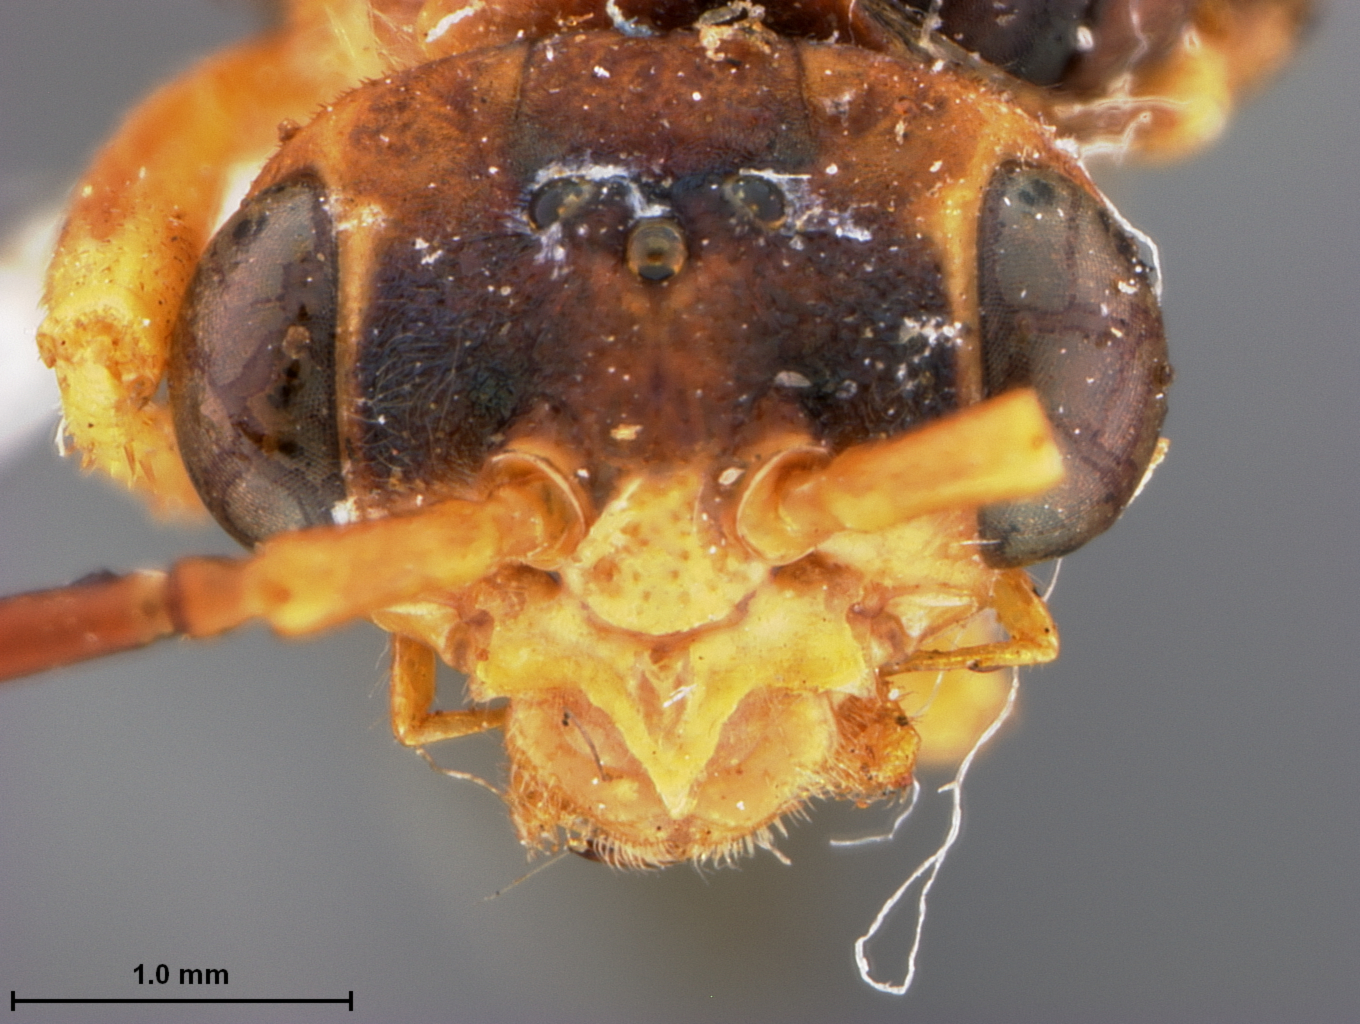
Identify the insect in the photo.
Odontophyes ferruginea
